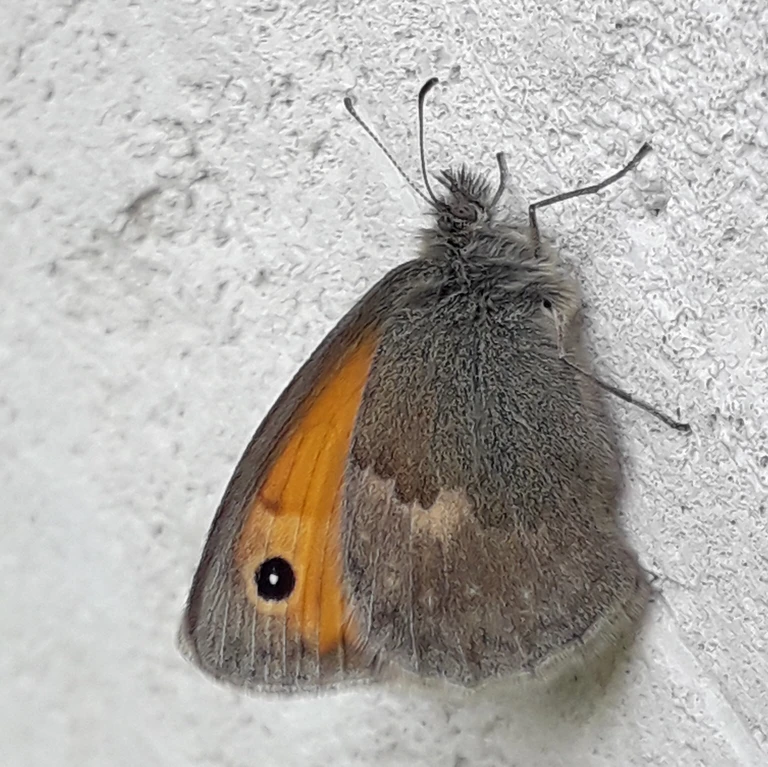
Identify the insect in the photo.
Coenonympha pamphilus
